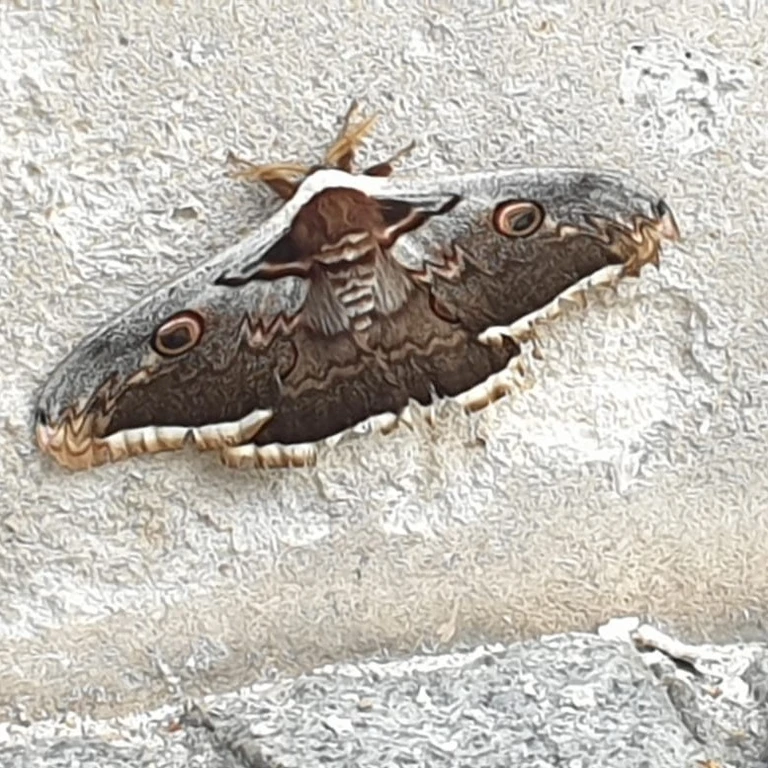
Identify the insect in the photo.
Saturnia pyri
